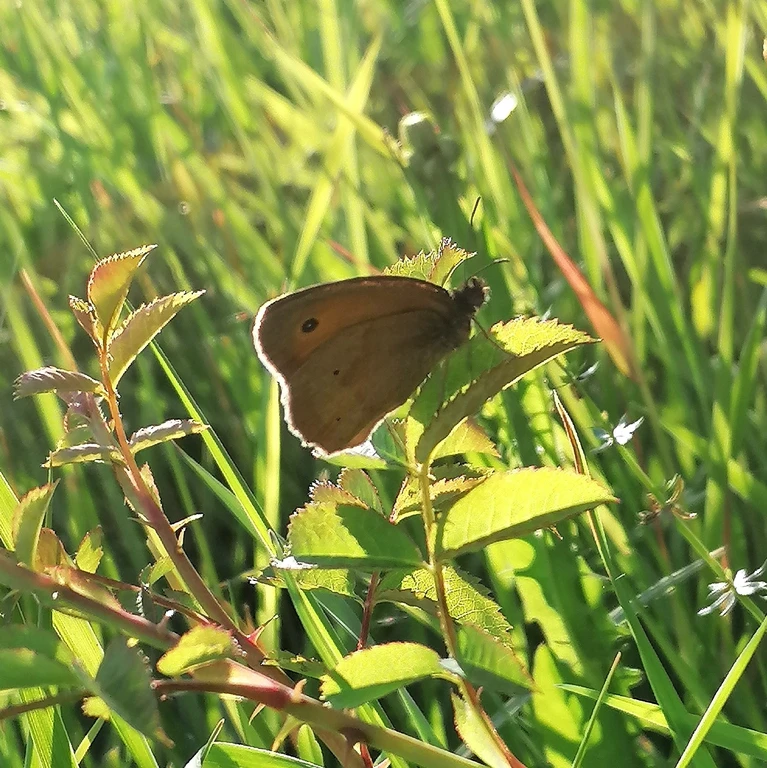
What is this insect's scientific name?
Maniola jurtina
